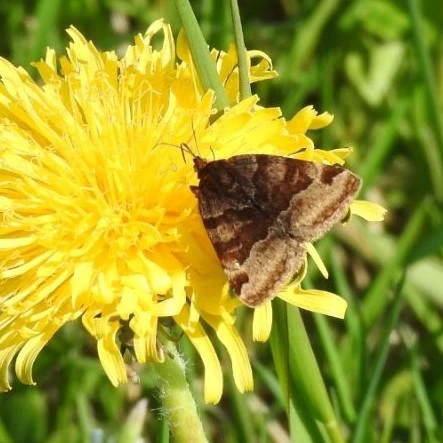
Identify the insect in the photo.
Euclidia glyphica
